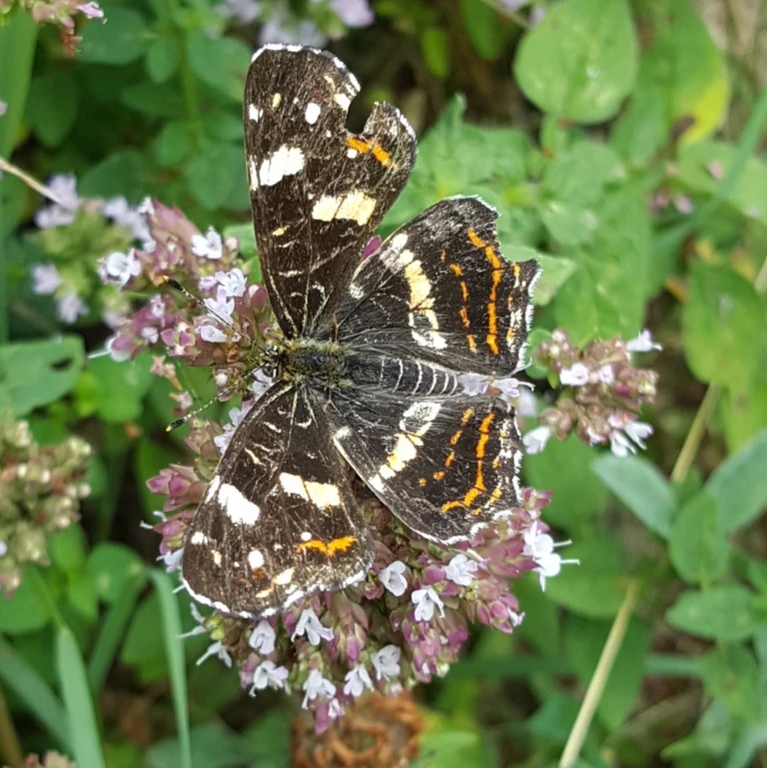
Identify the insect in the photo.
Araschnia levana
